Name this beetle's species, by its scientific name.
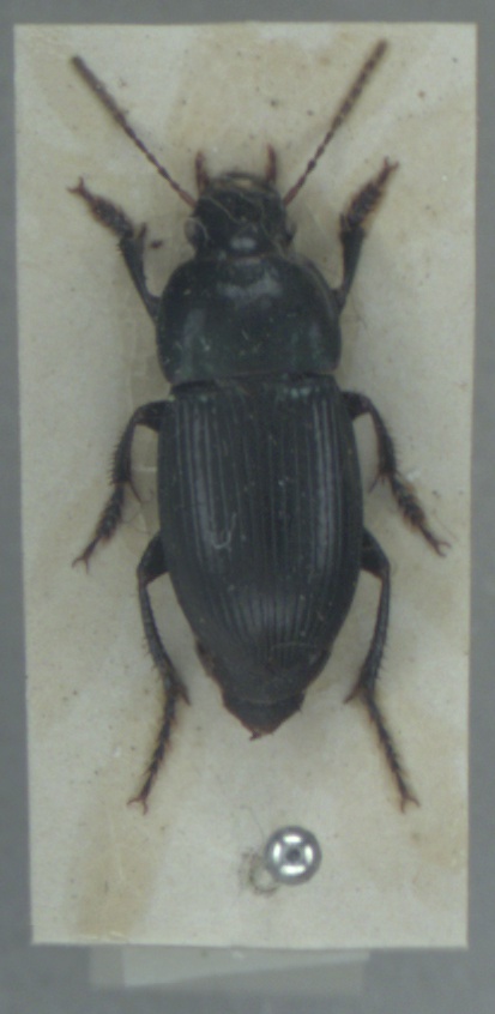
Harpalus dimidiatus
